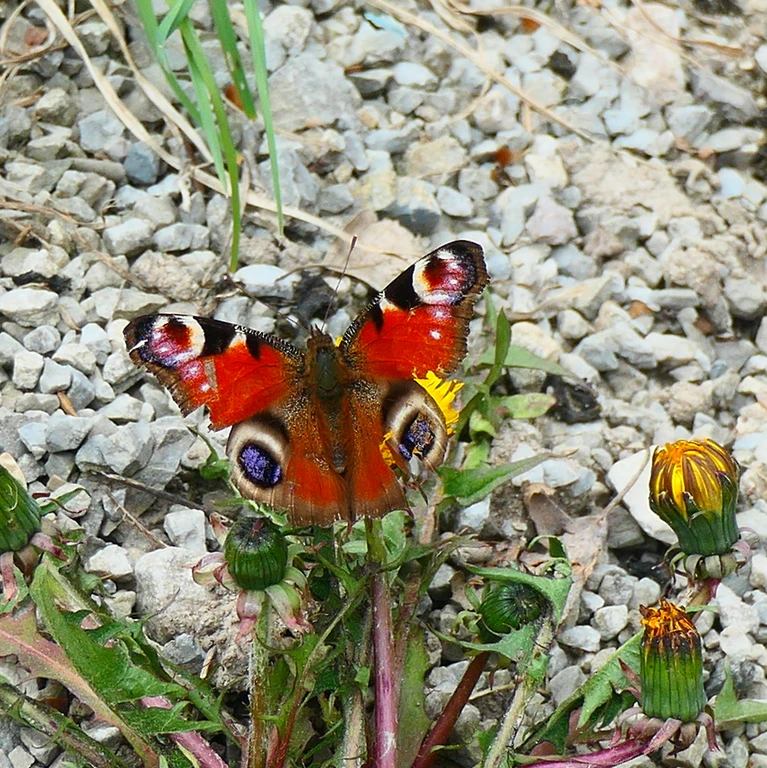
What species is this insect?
Aglais io
